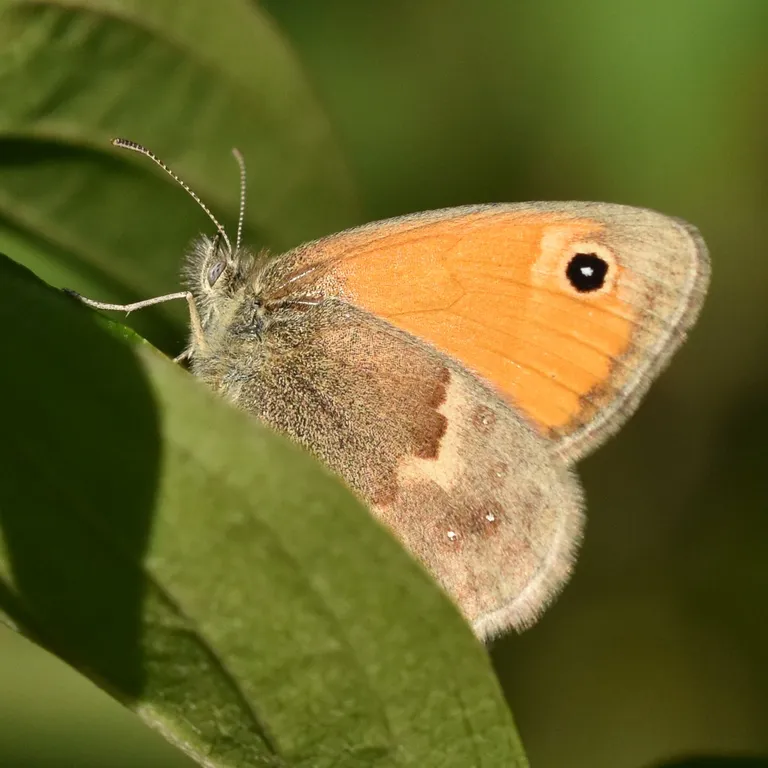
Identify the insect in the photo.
Coenonympha pamphilus
